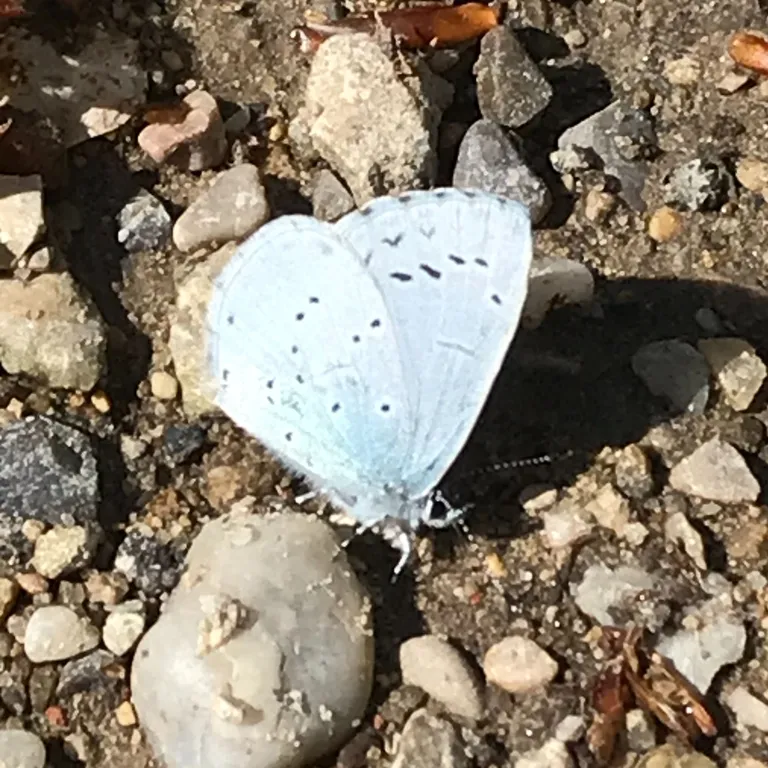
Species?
Celastrina argiolus
